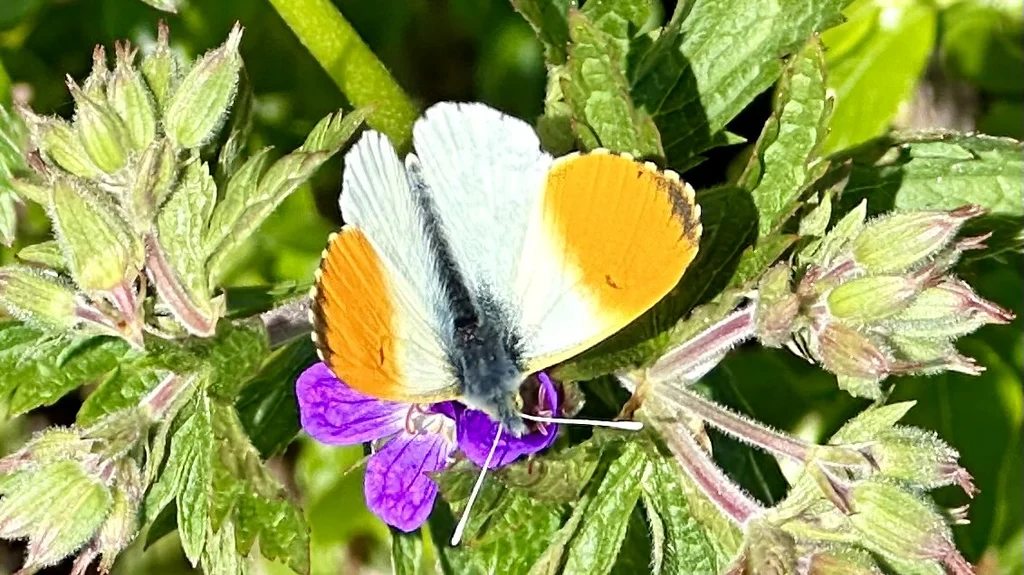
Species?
Anthocharis cardamines
